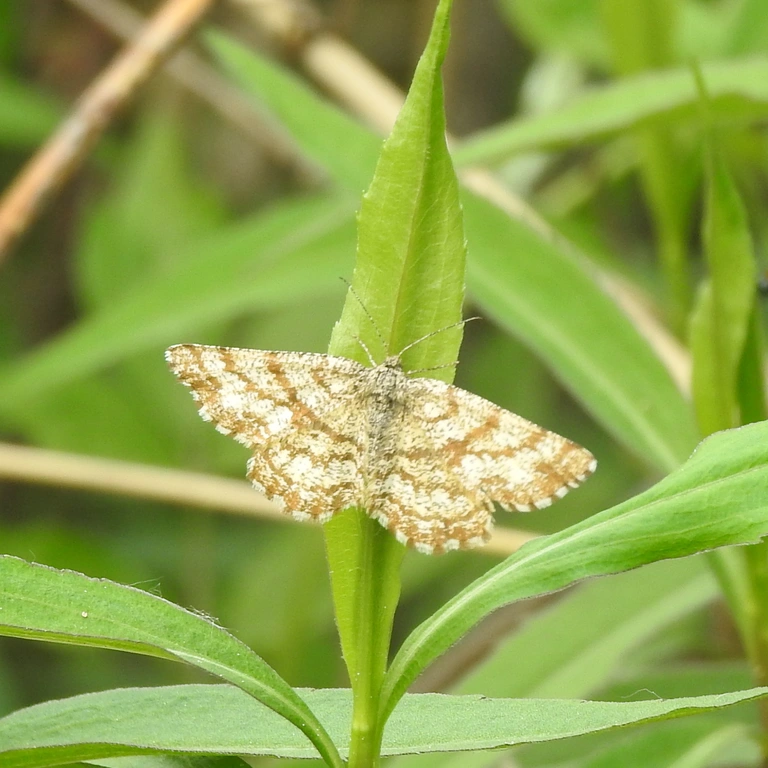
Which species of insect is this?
Ematurga atomaria
